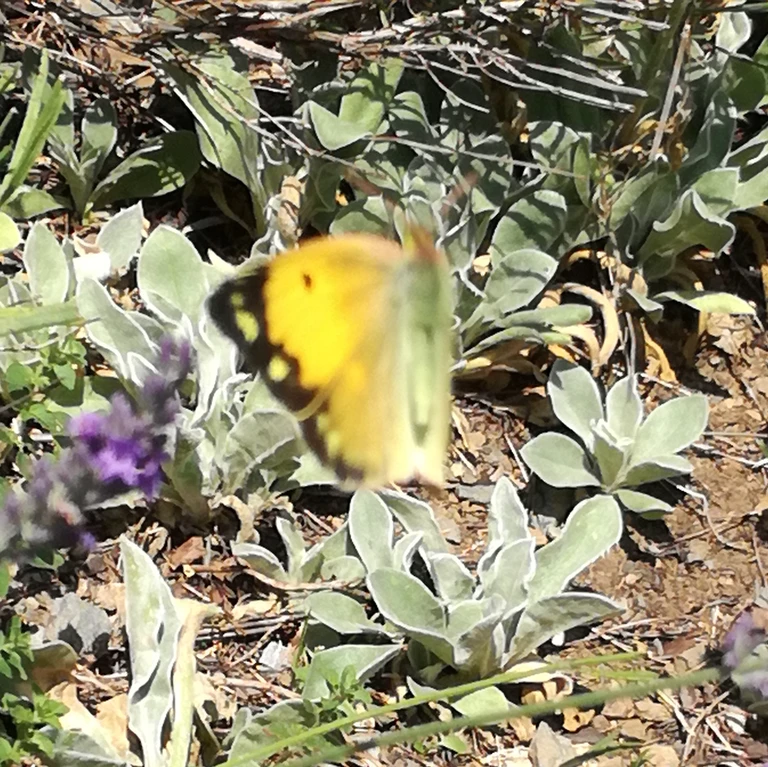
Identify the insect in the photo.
Colias croceus
